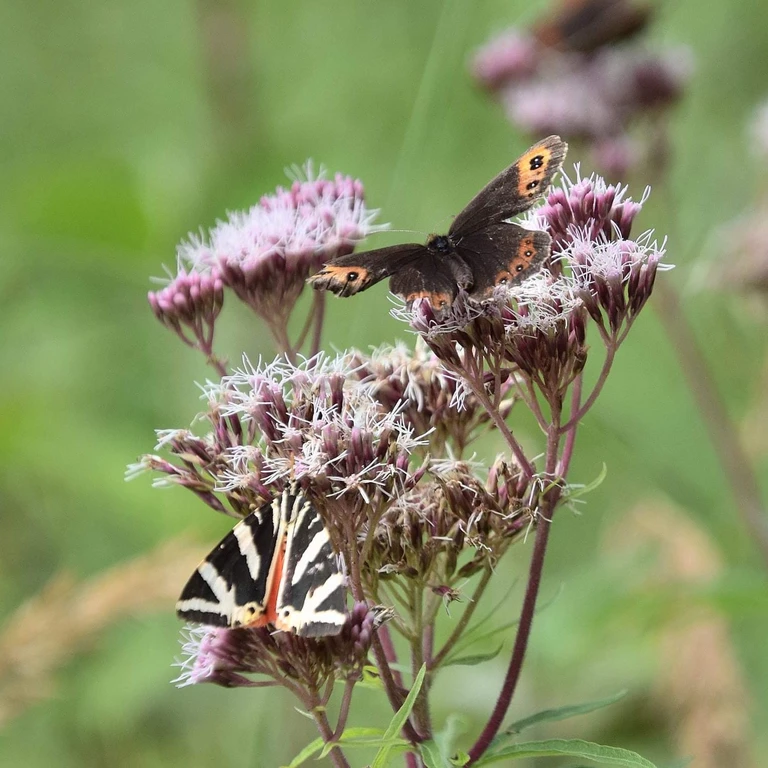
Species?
Euplagia quadripunctaria
